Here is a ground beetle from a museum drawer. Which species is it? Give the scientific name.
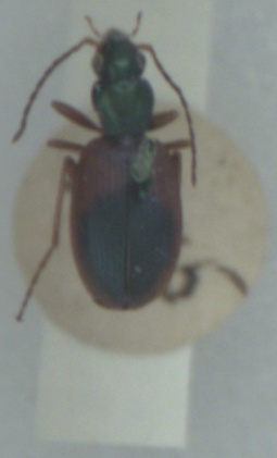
Anchomenus dorsalis
